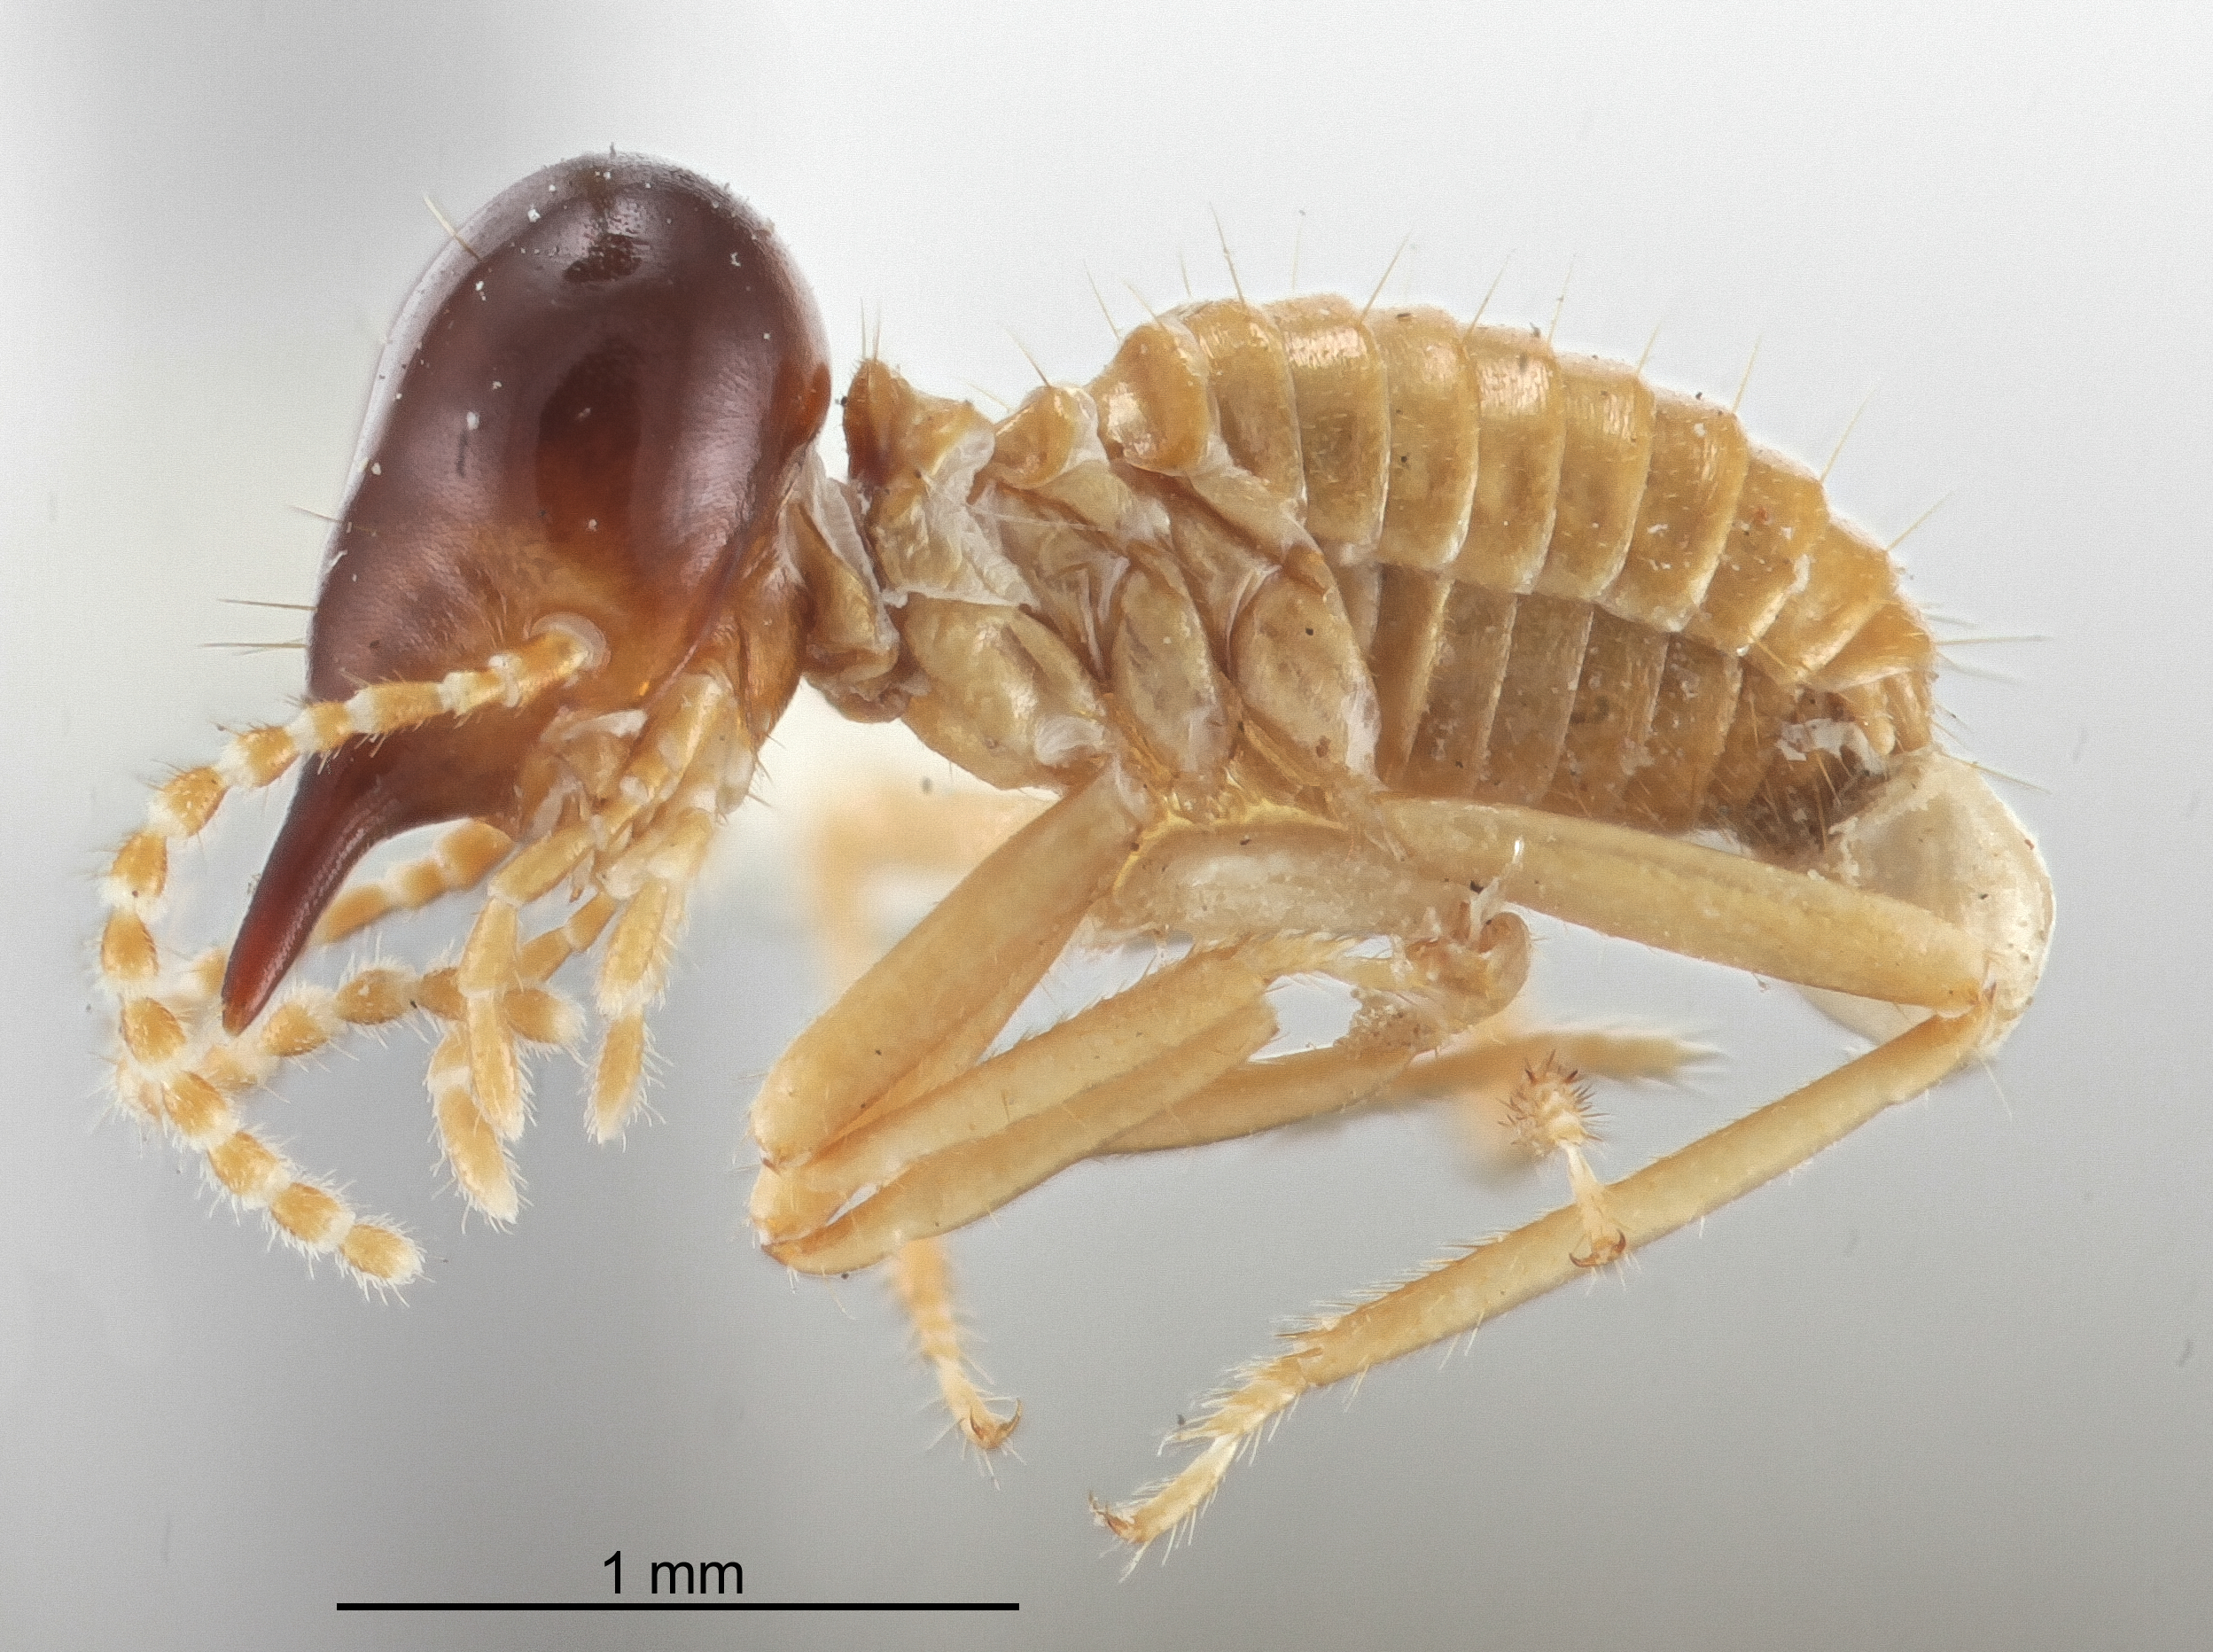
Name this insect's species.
Termitogaster beniensis
